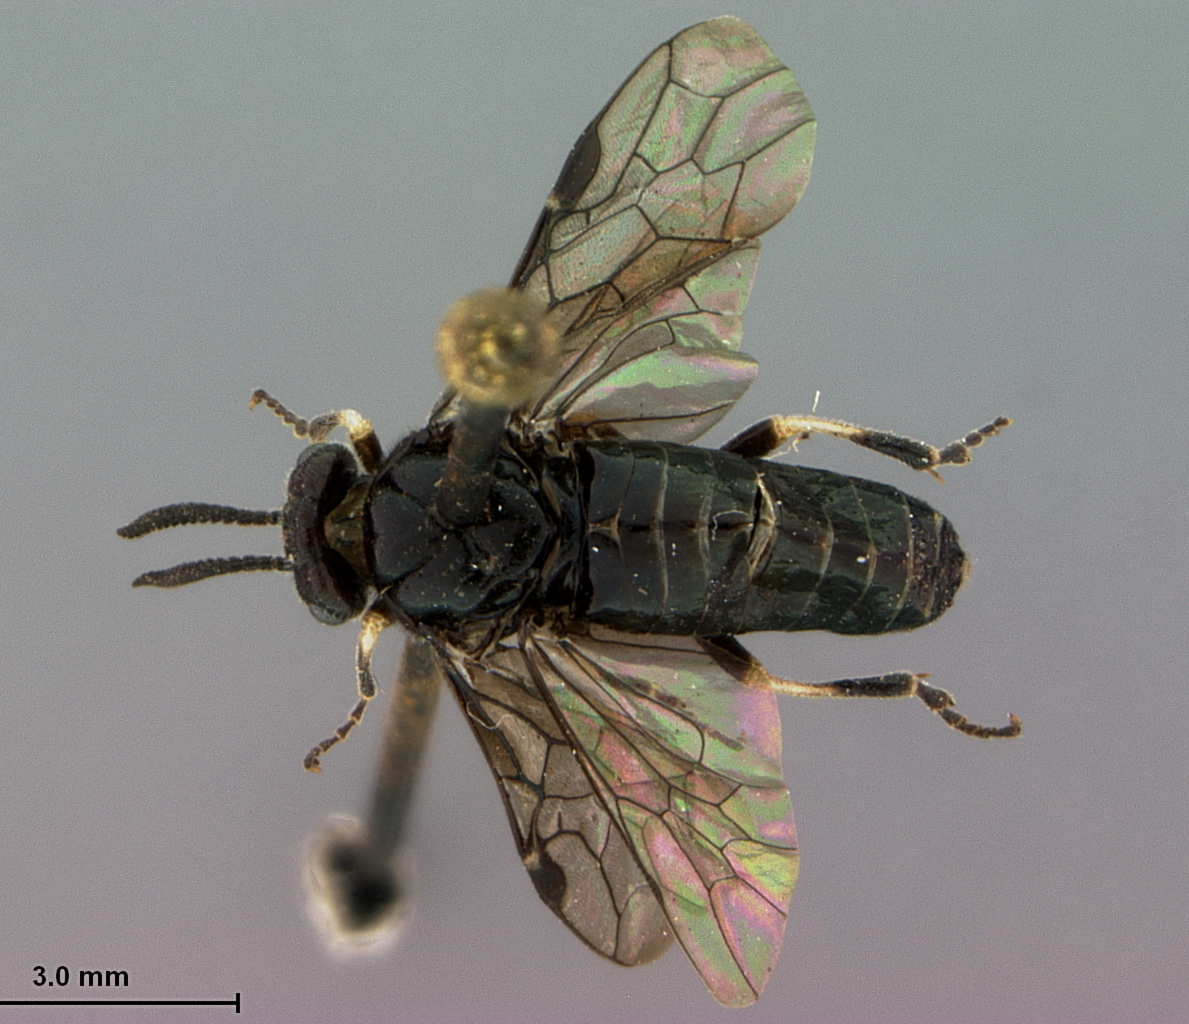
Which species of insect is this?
Neodiprion omosus
